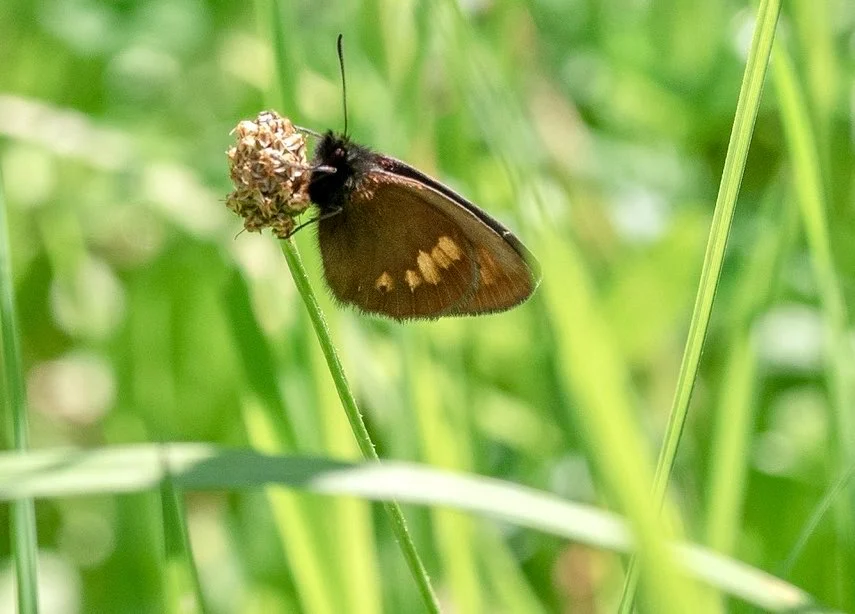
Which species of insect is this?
Erebia manto
